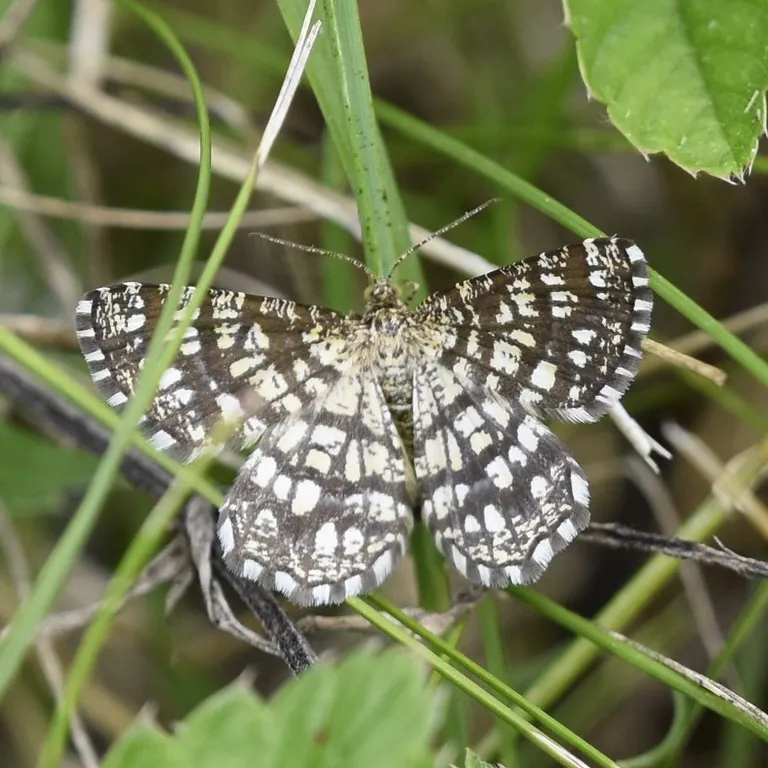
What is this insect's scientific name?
Chiasmia clathrata
